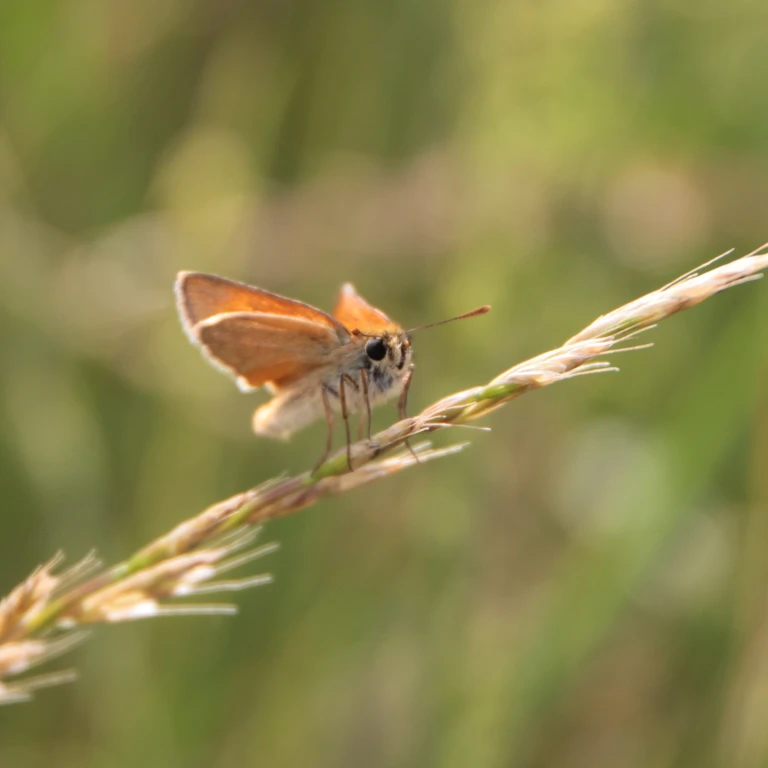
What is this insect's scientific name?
Thymelicus sylvestris
